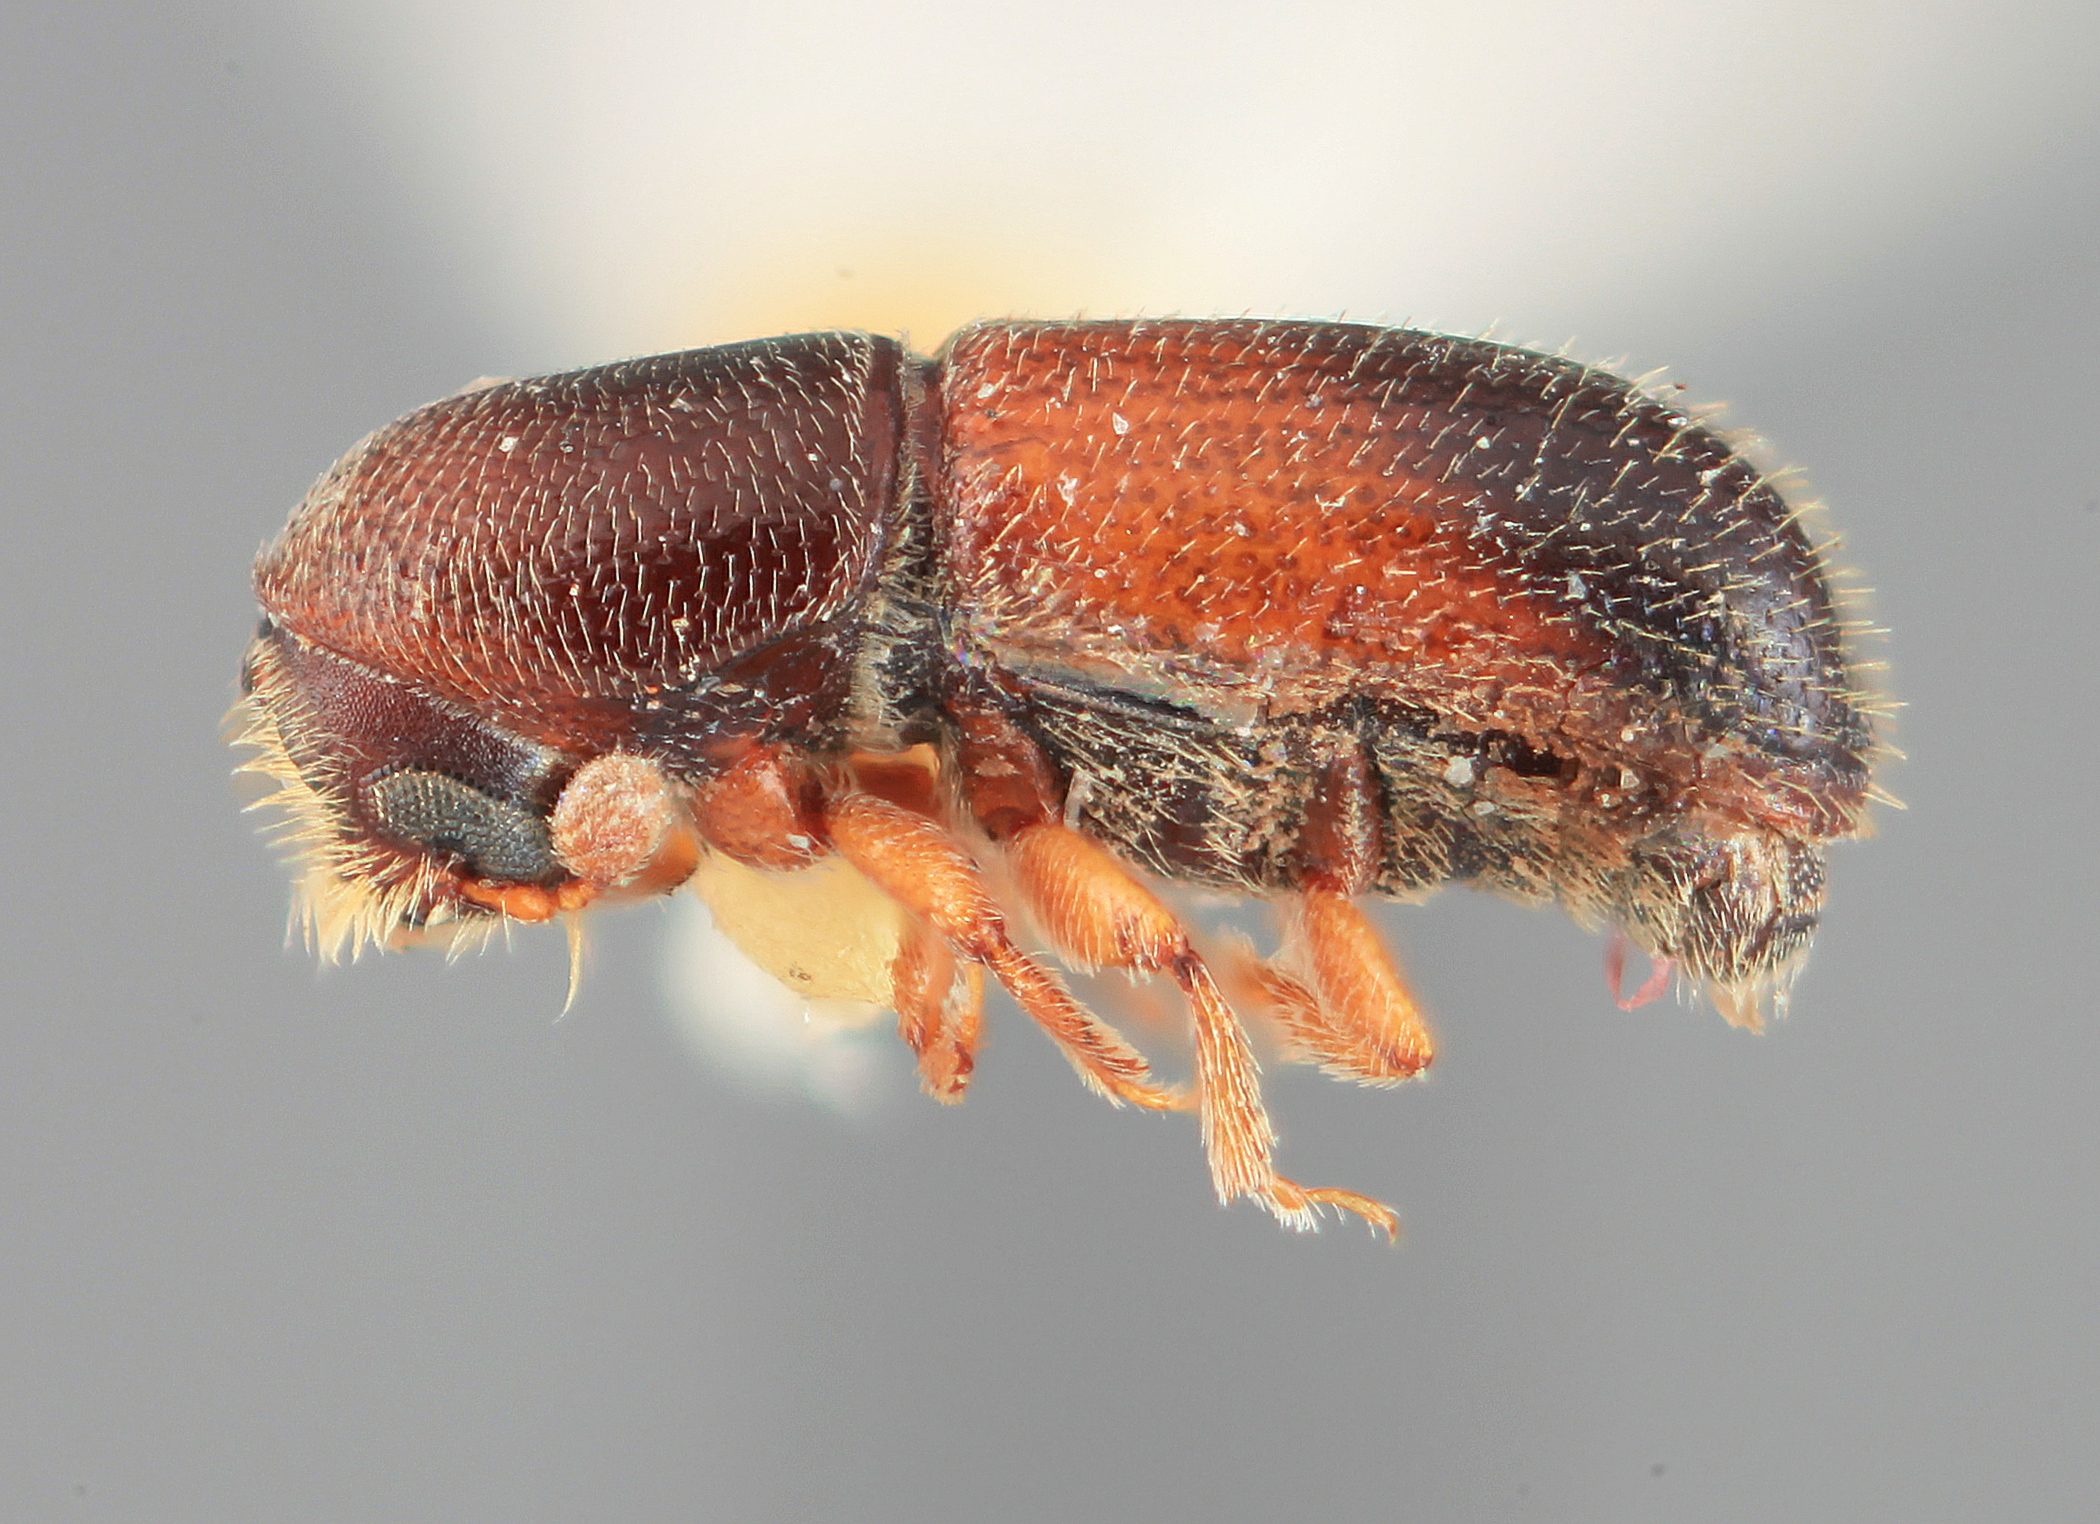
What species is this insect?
Araptus delicatus
